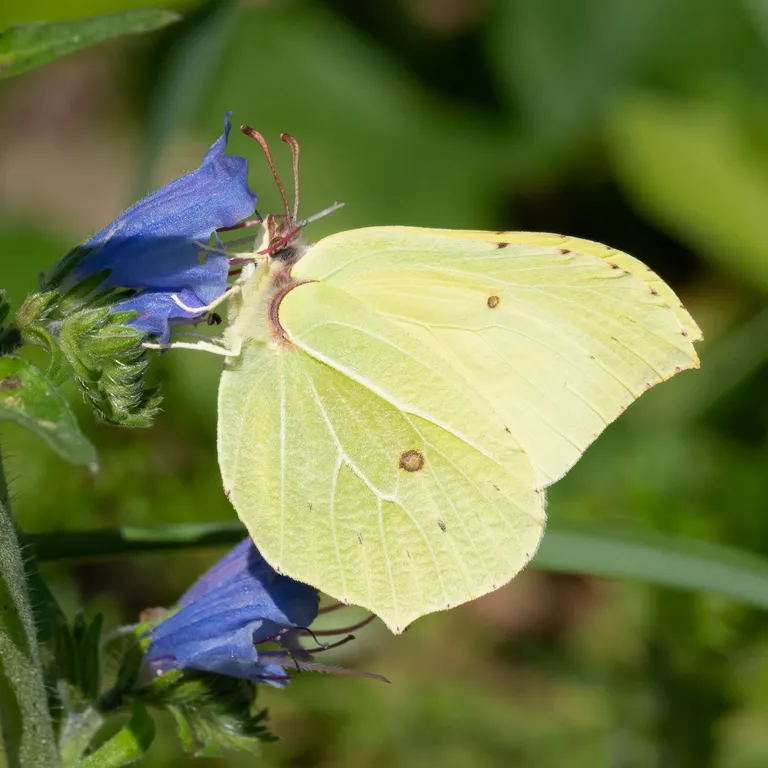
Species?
Gonepteryx rhamni
